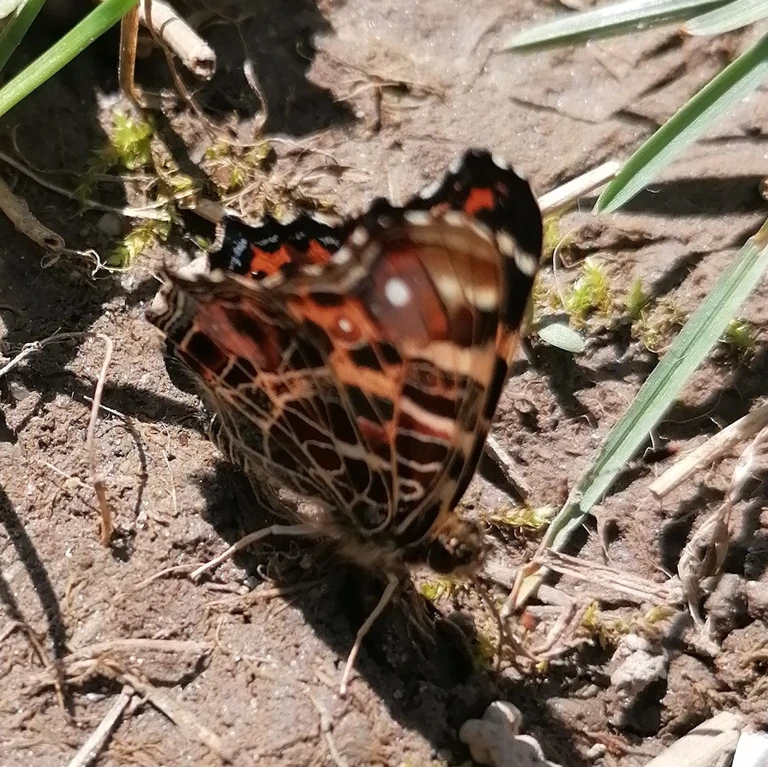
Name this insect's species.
Araschnia levana
